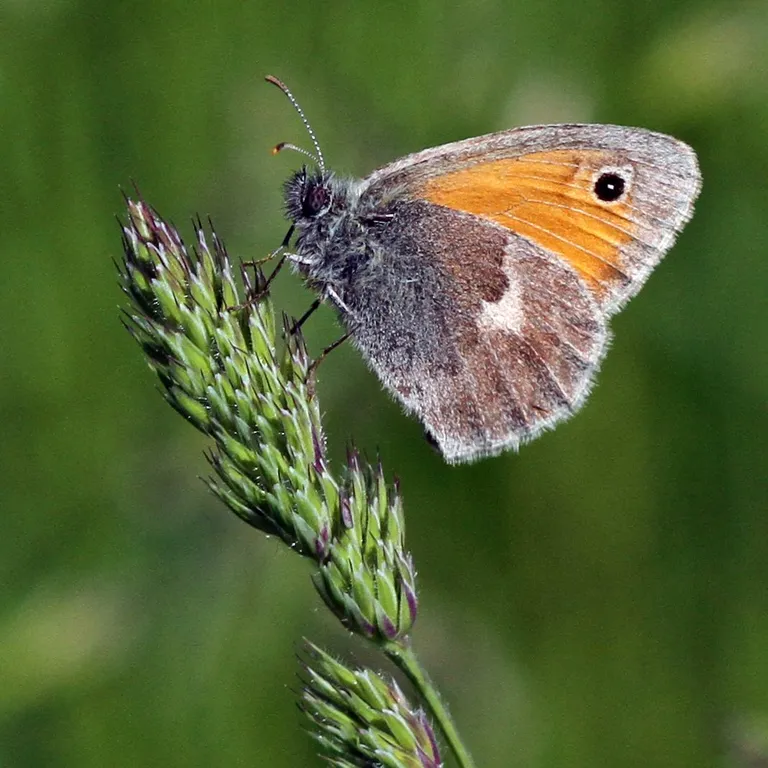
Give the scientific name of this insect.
Coenonympha pamphilus
